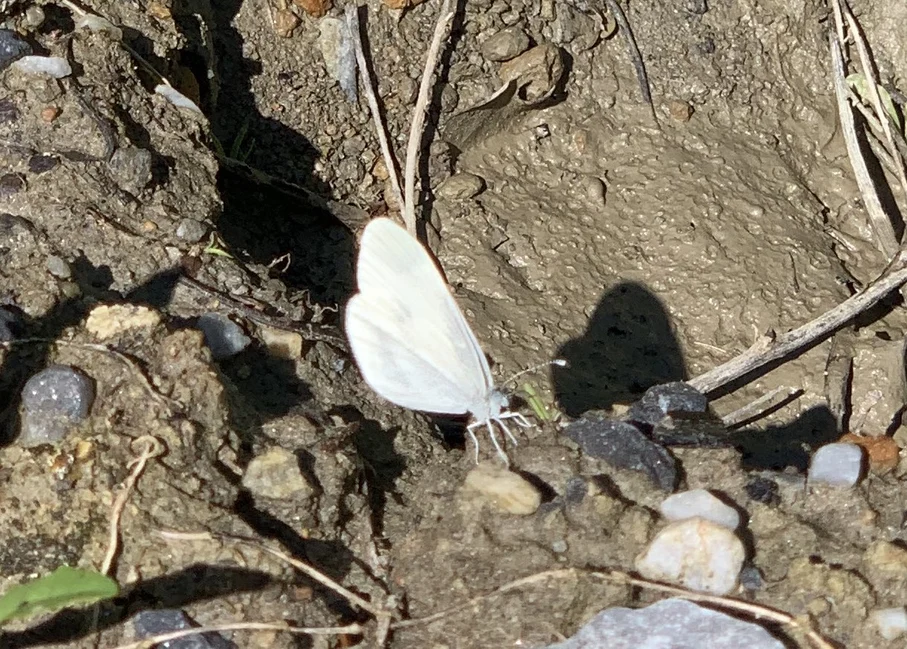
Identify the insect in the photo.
Leptidea sinapis/juvernica
